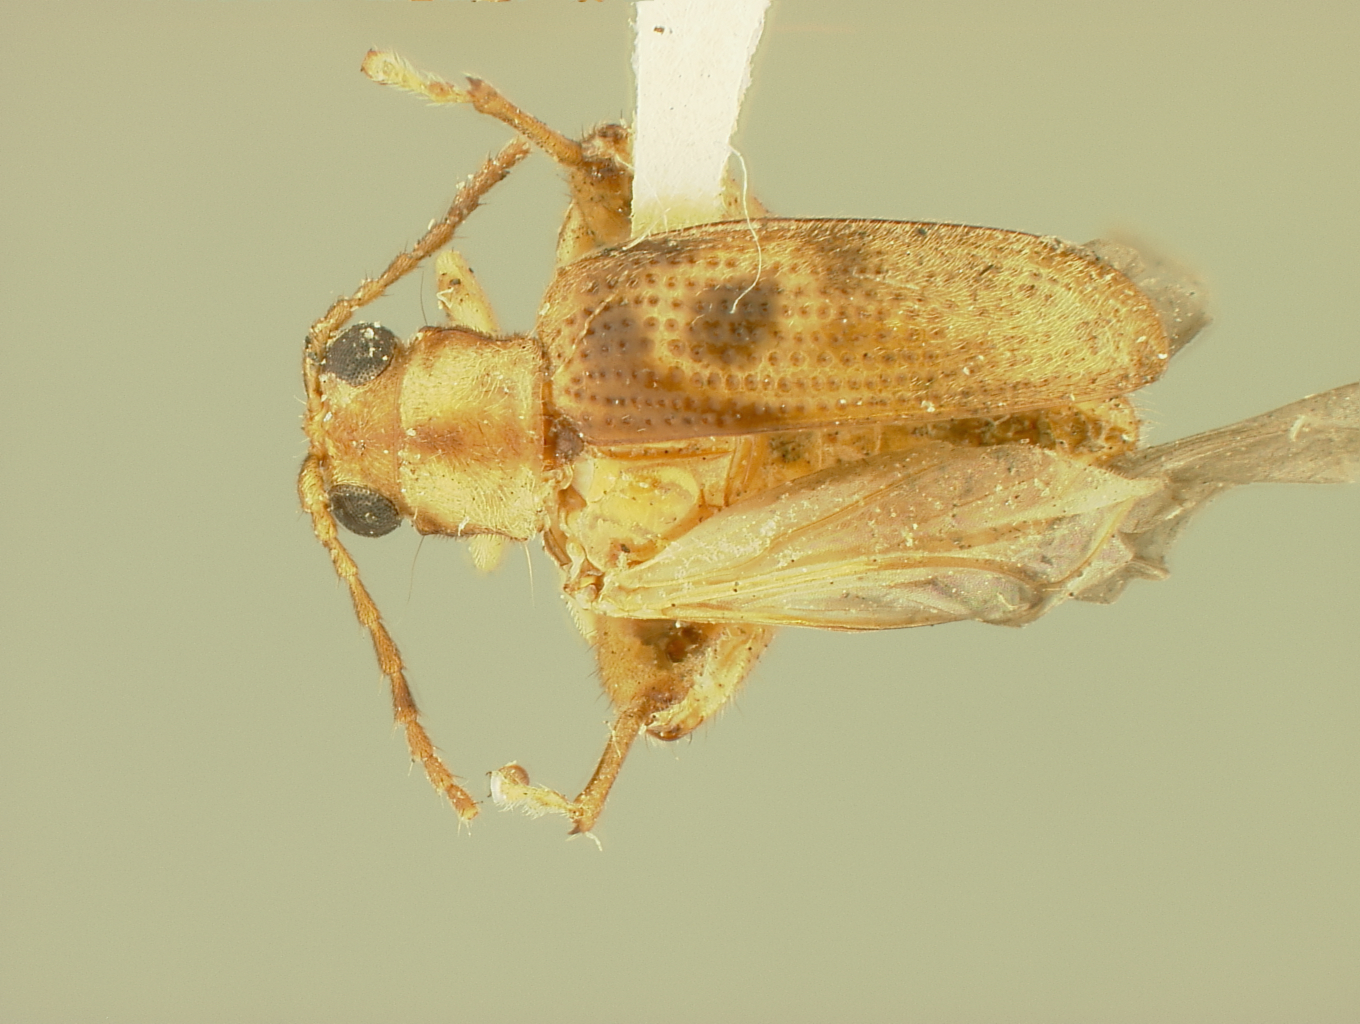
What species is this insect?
Hadropoda fuscomaculata
